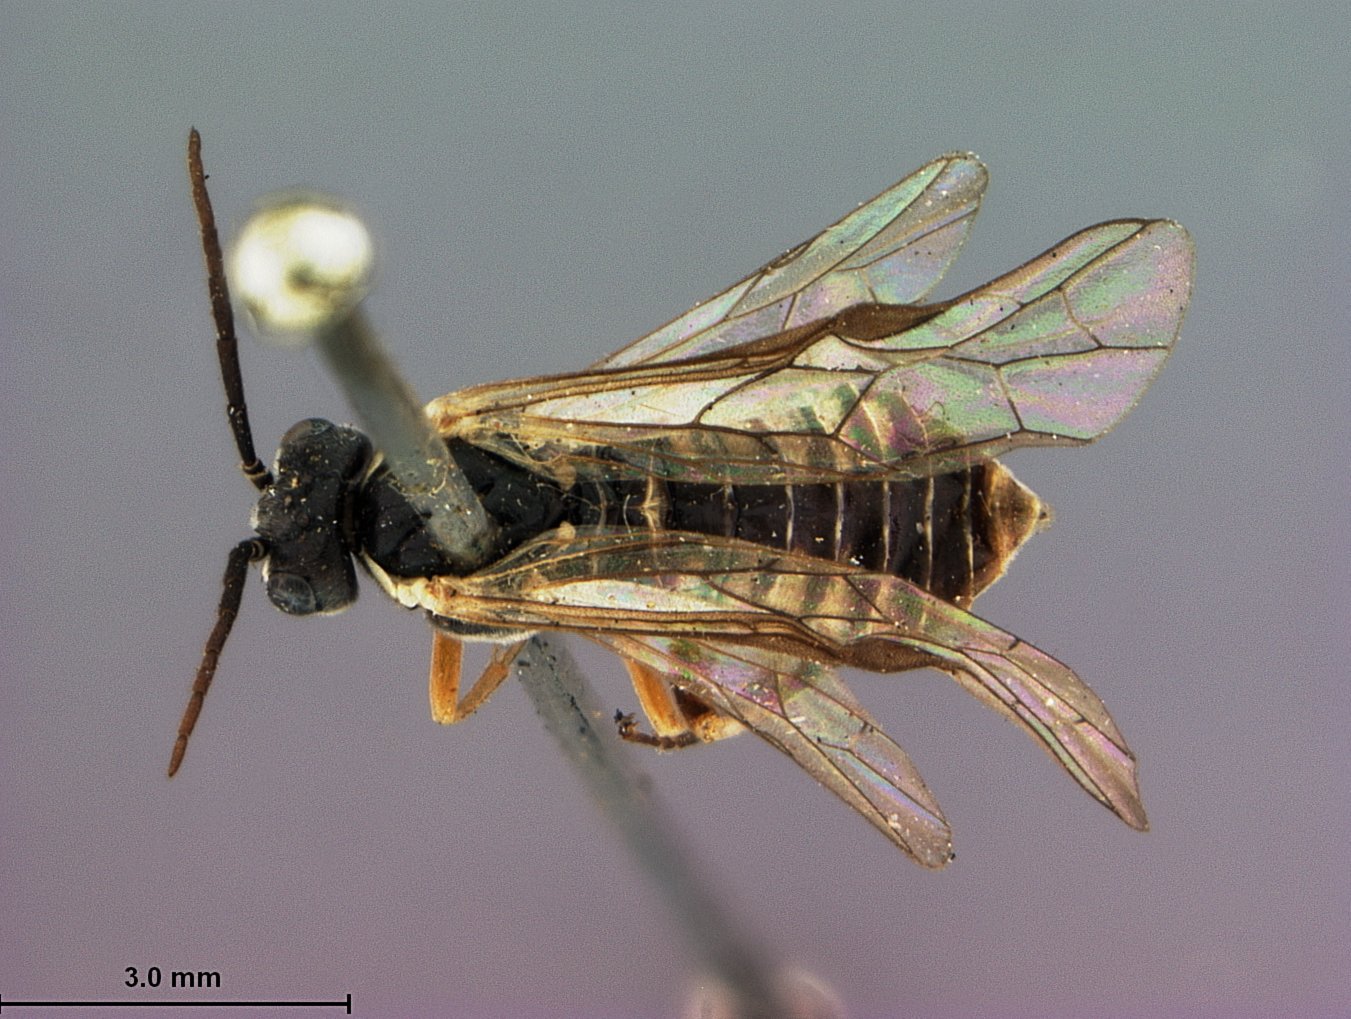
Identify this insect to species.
Empria salicis
